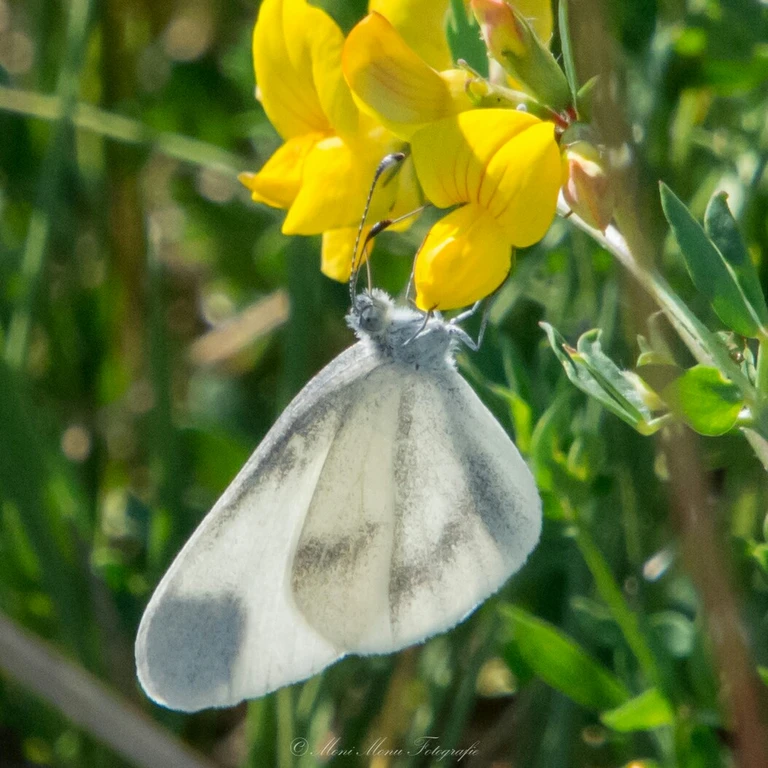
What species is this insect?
Leptidea sinapis/juvernica
